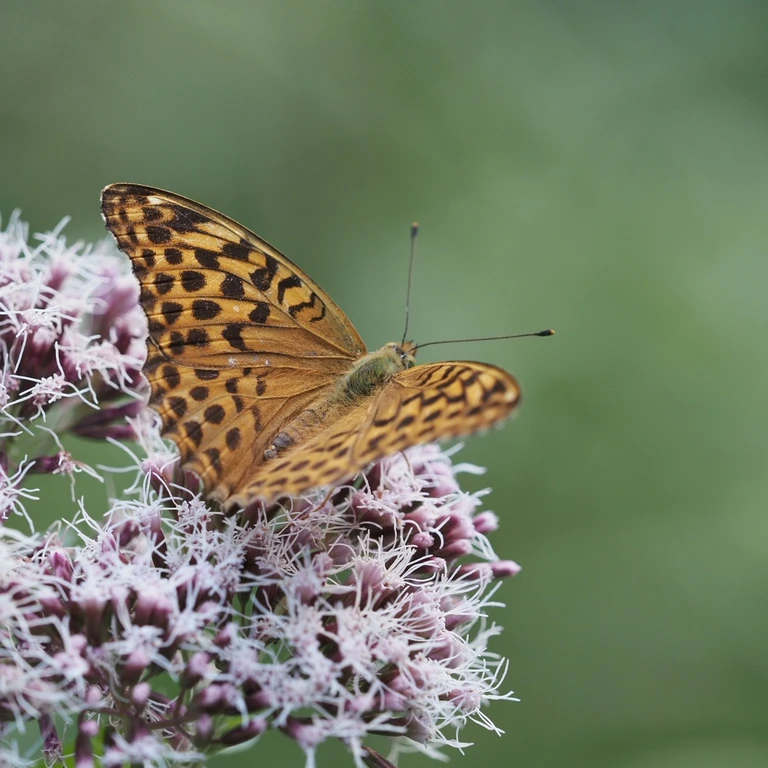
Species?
Argynnis paphia
